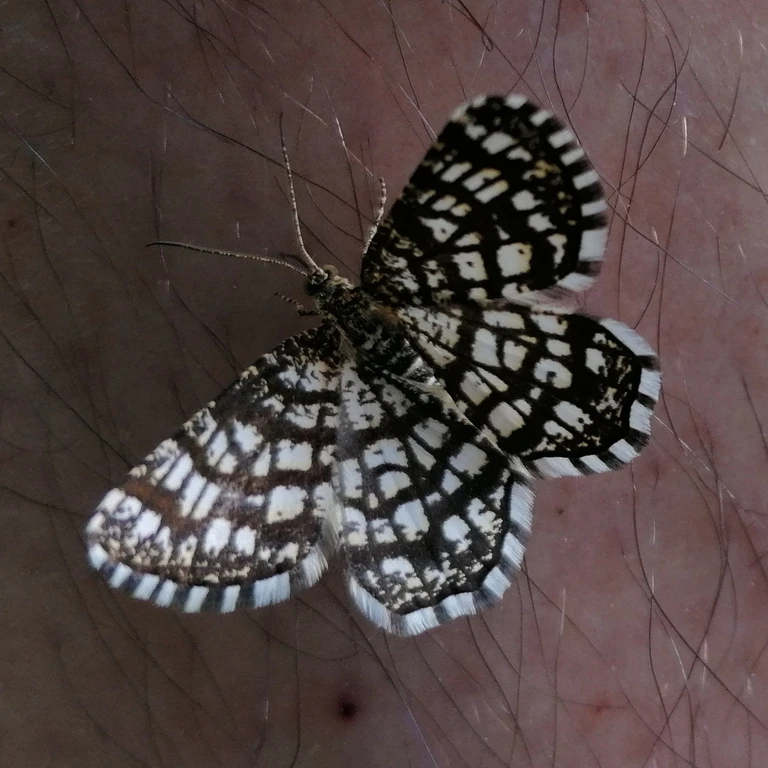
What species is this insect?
Chiasmia clathrata
